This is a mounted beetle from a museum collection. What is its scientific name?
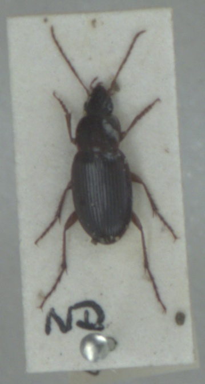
Calathus micropterus
